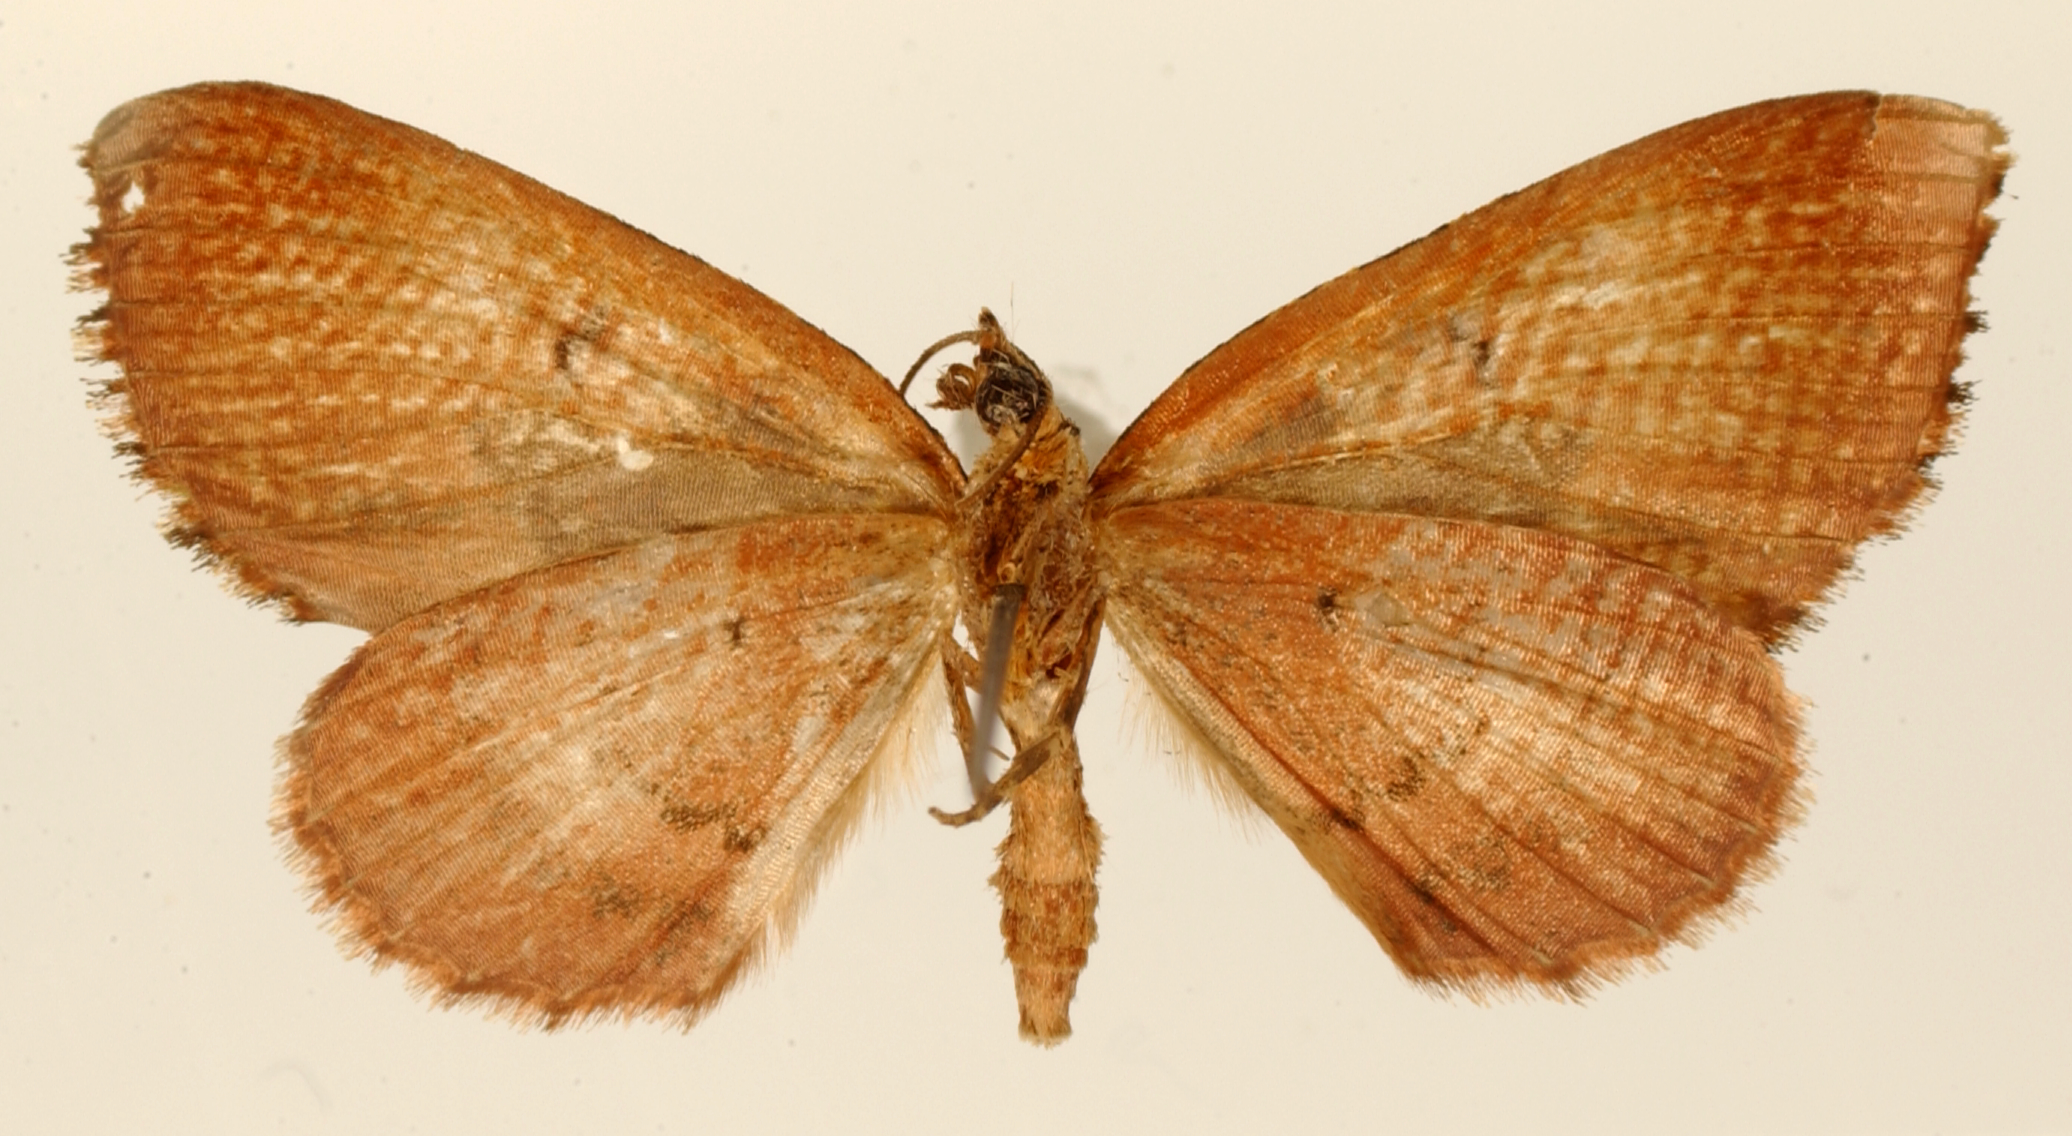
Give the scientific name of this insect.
Spargania rufidentata
